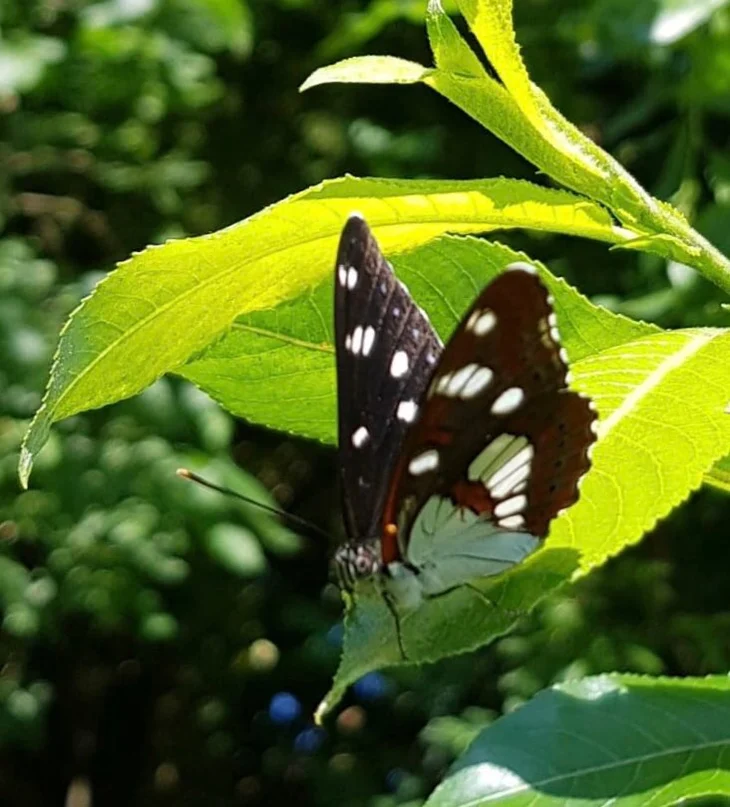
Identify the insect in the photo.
Limenitis reducta
